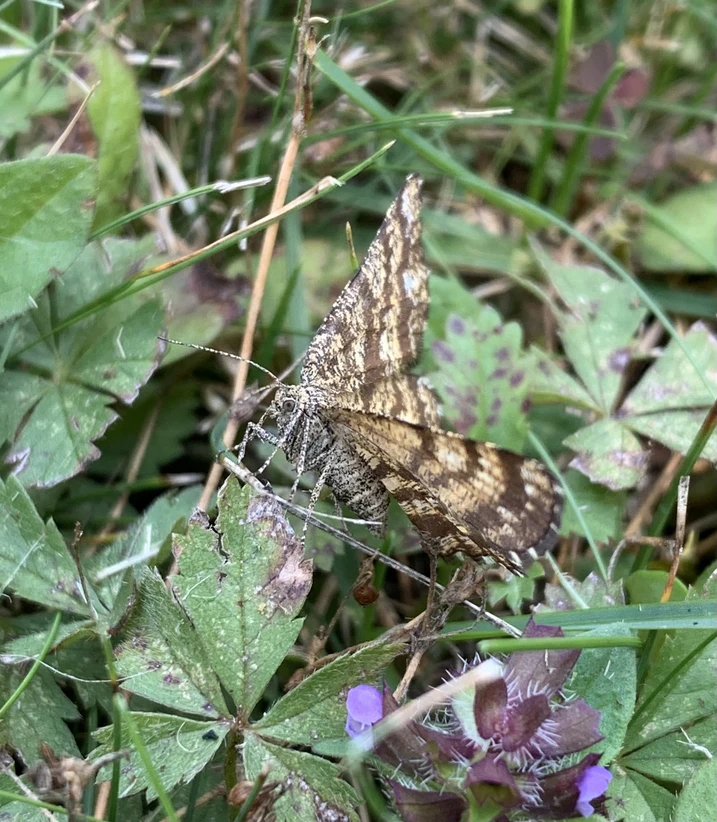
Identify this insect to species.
Ematurga atomaria
